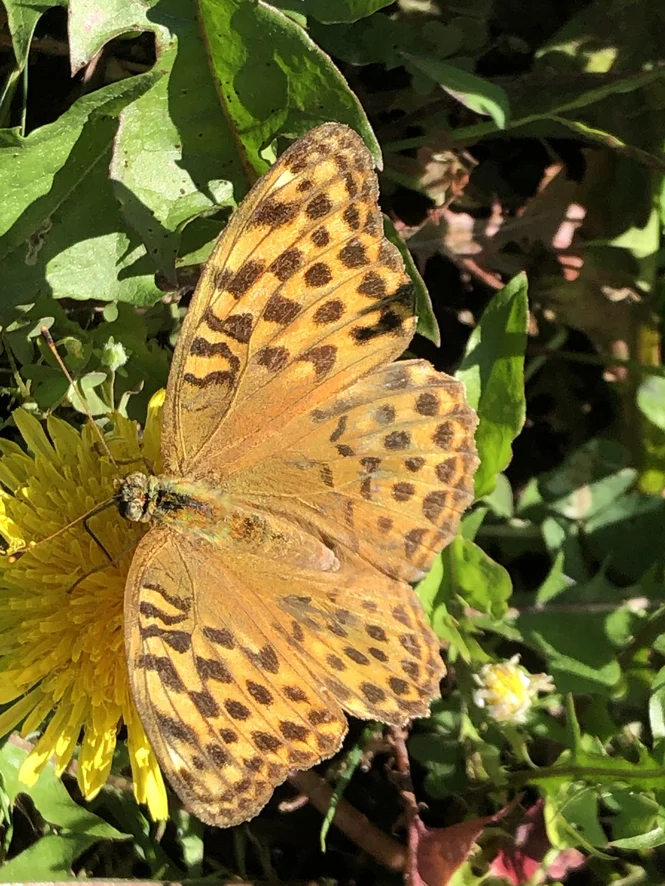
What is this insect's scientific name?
Argynnis paphia
